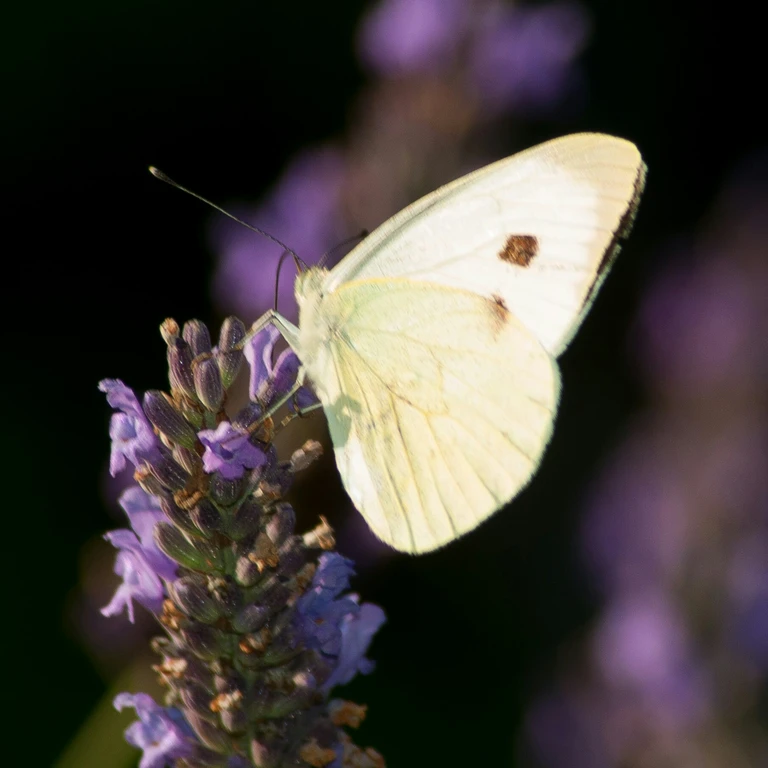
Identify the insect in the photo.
Pieris brassicae
